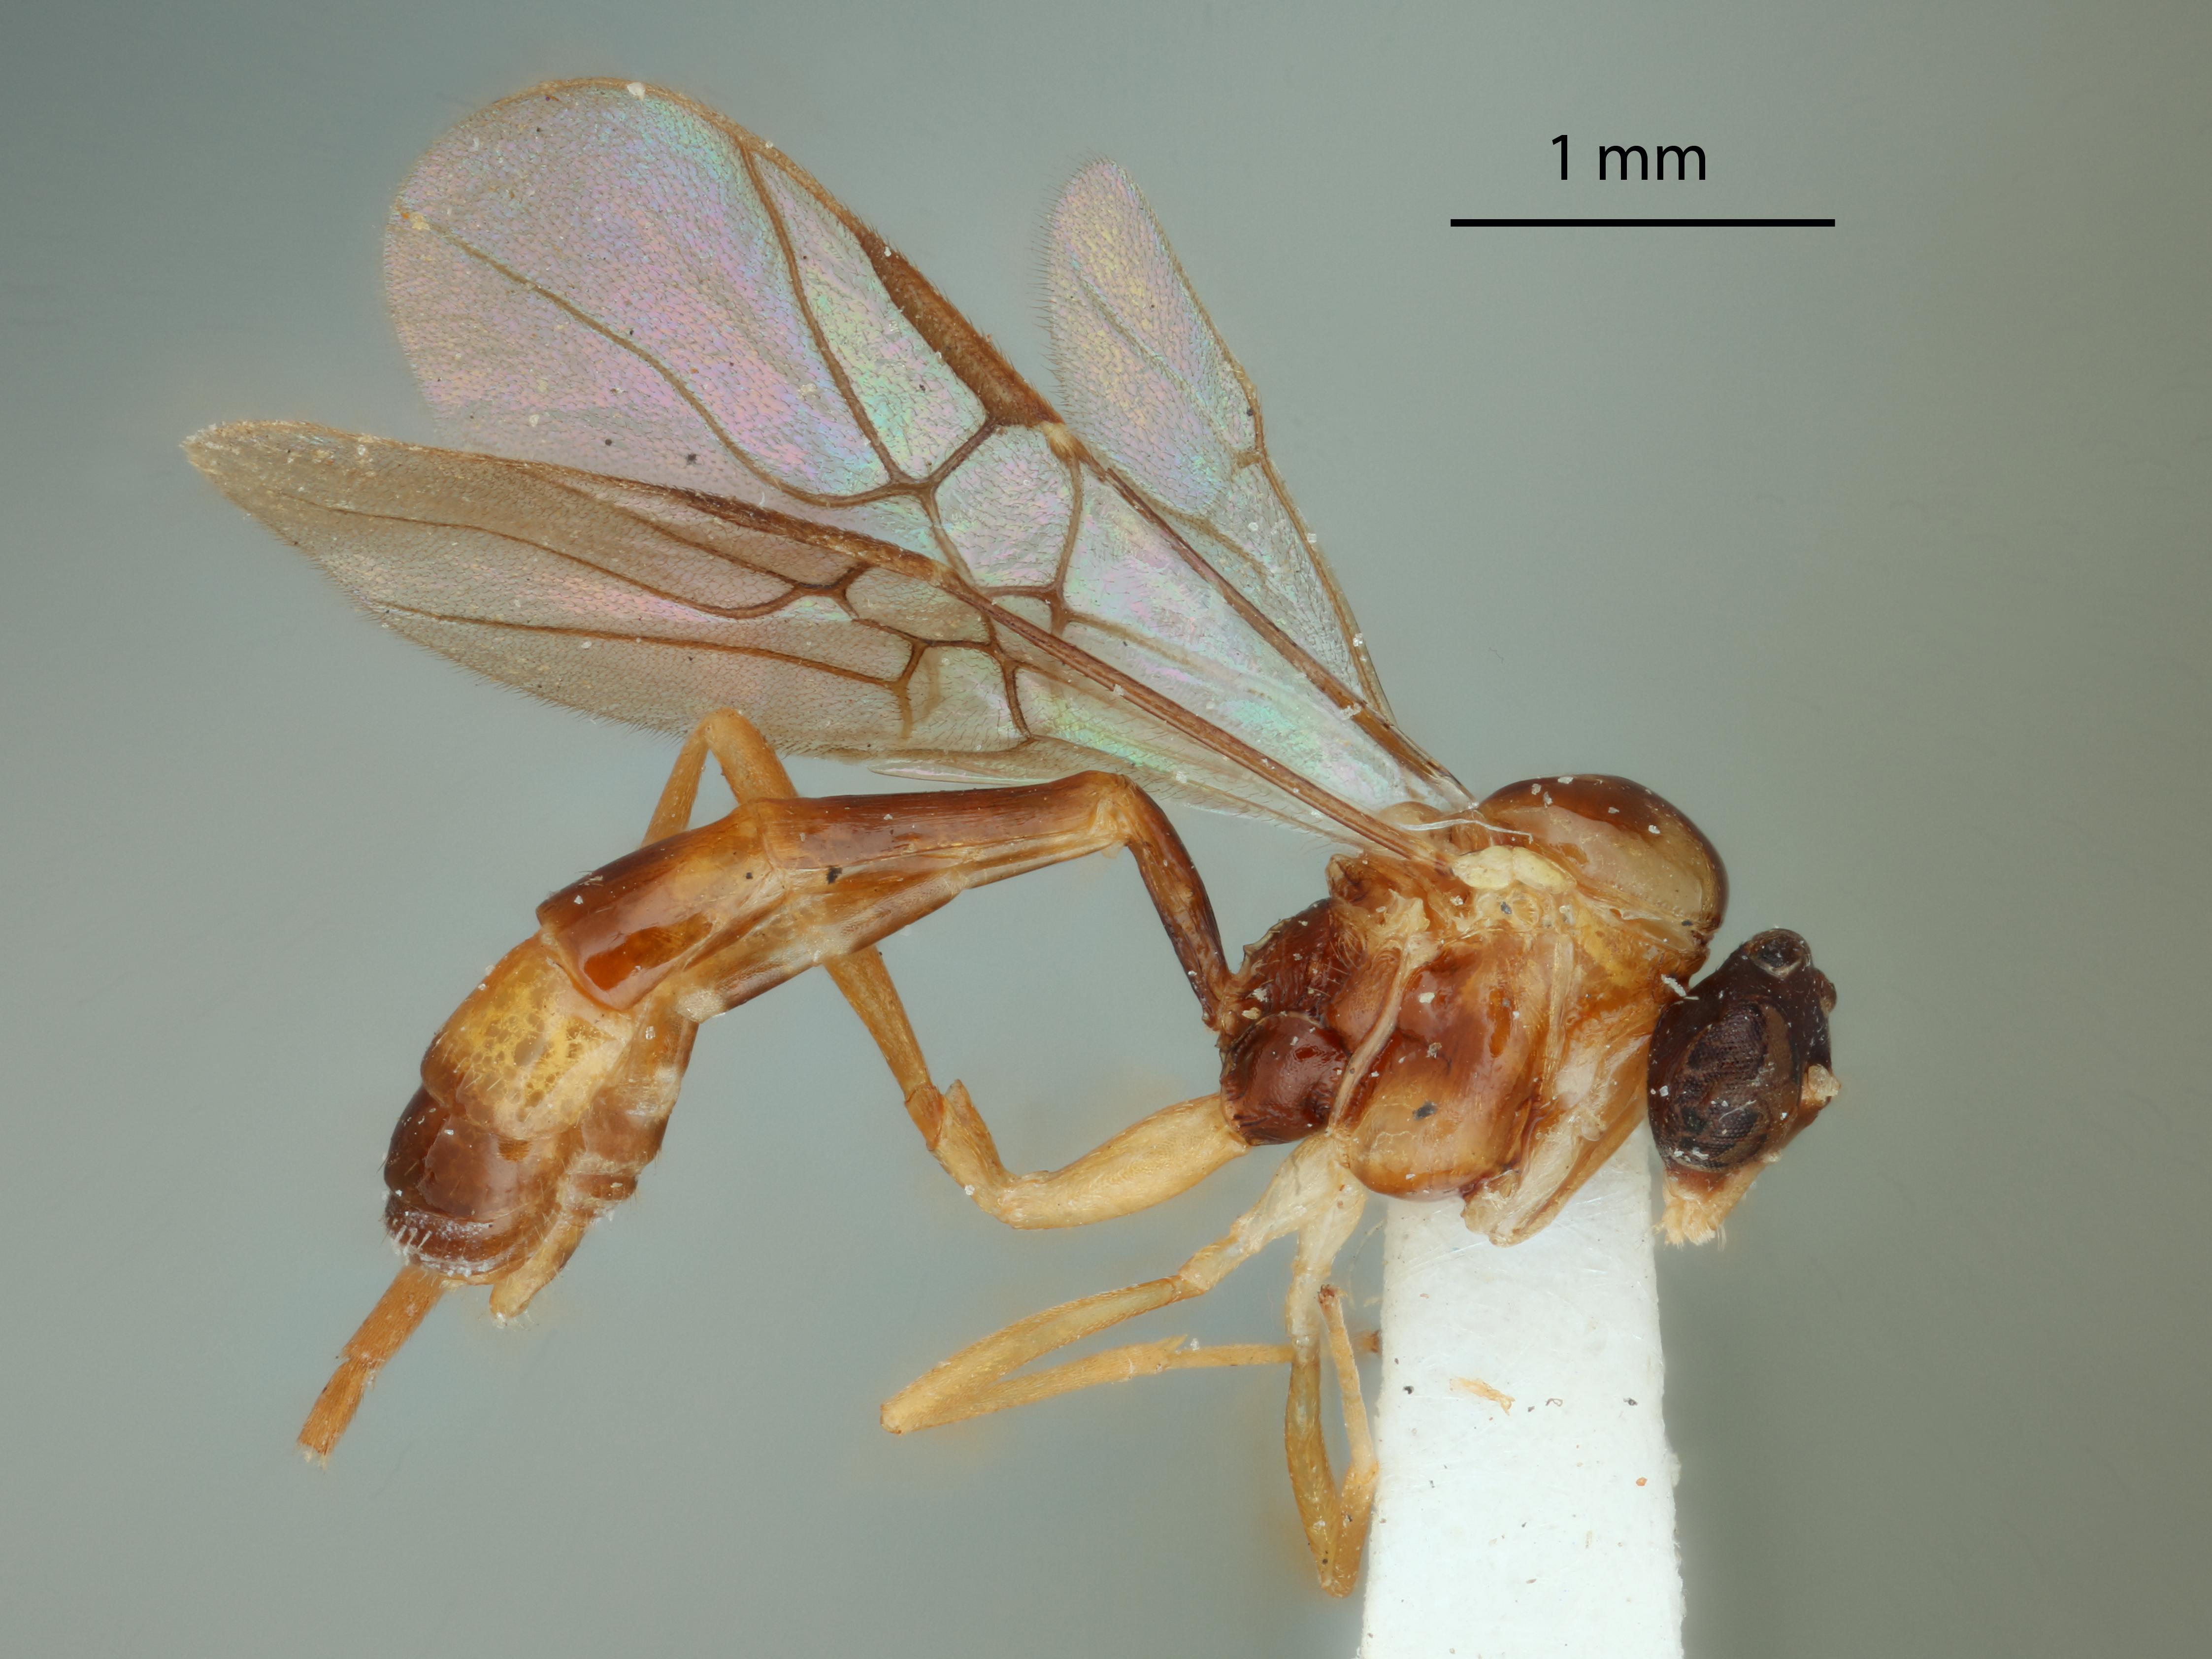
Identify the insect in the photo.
Eupachylloma flaviciacta
